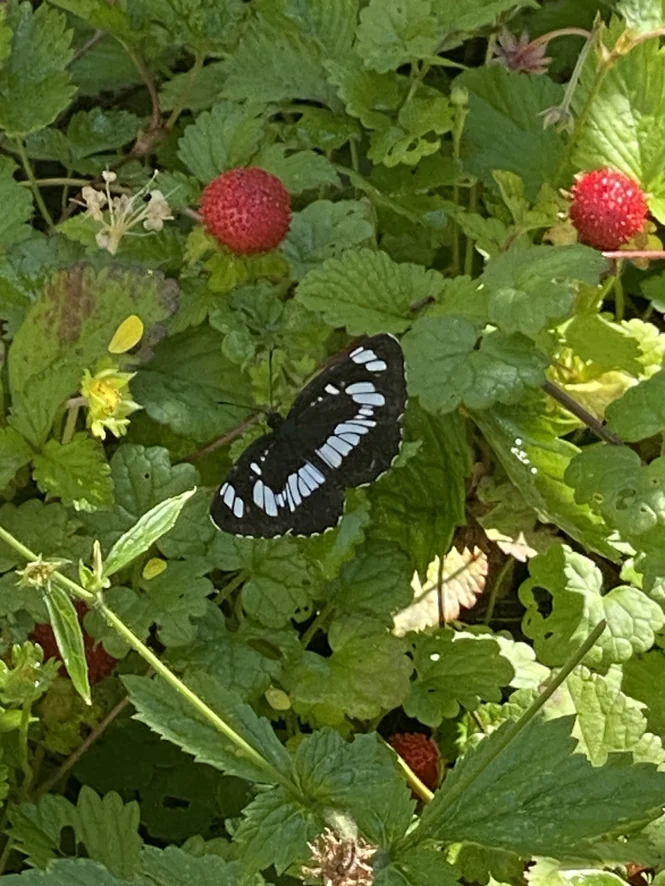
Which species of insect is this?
Neptis rivularis
